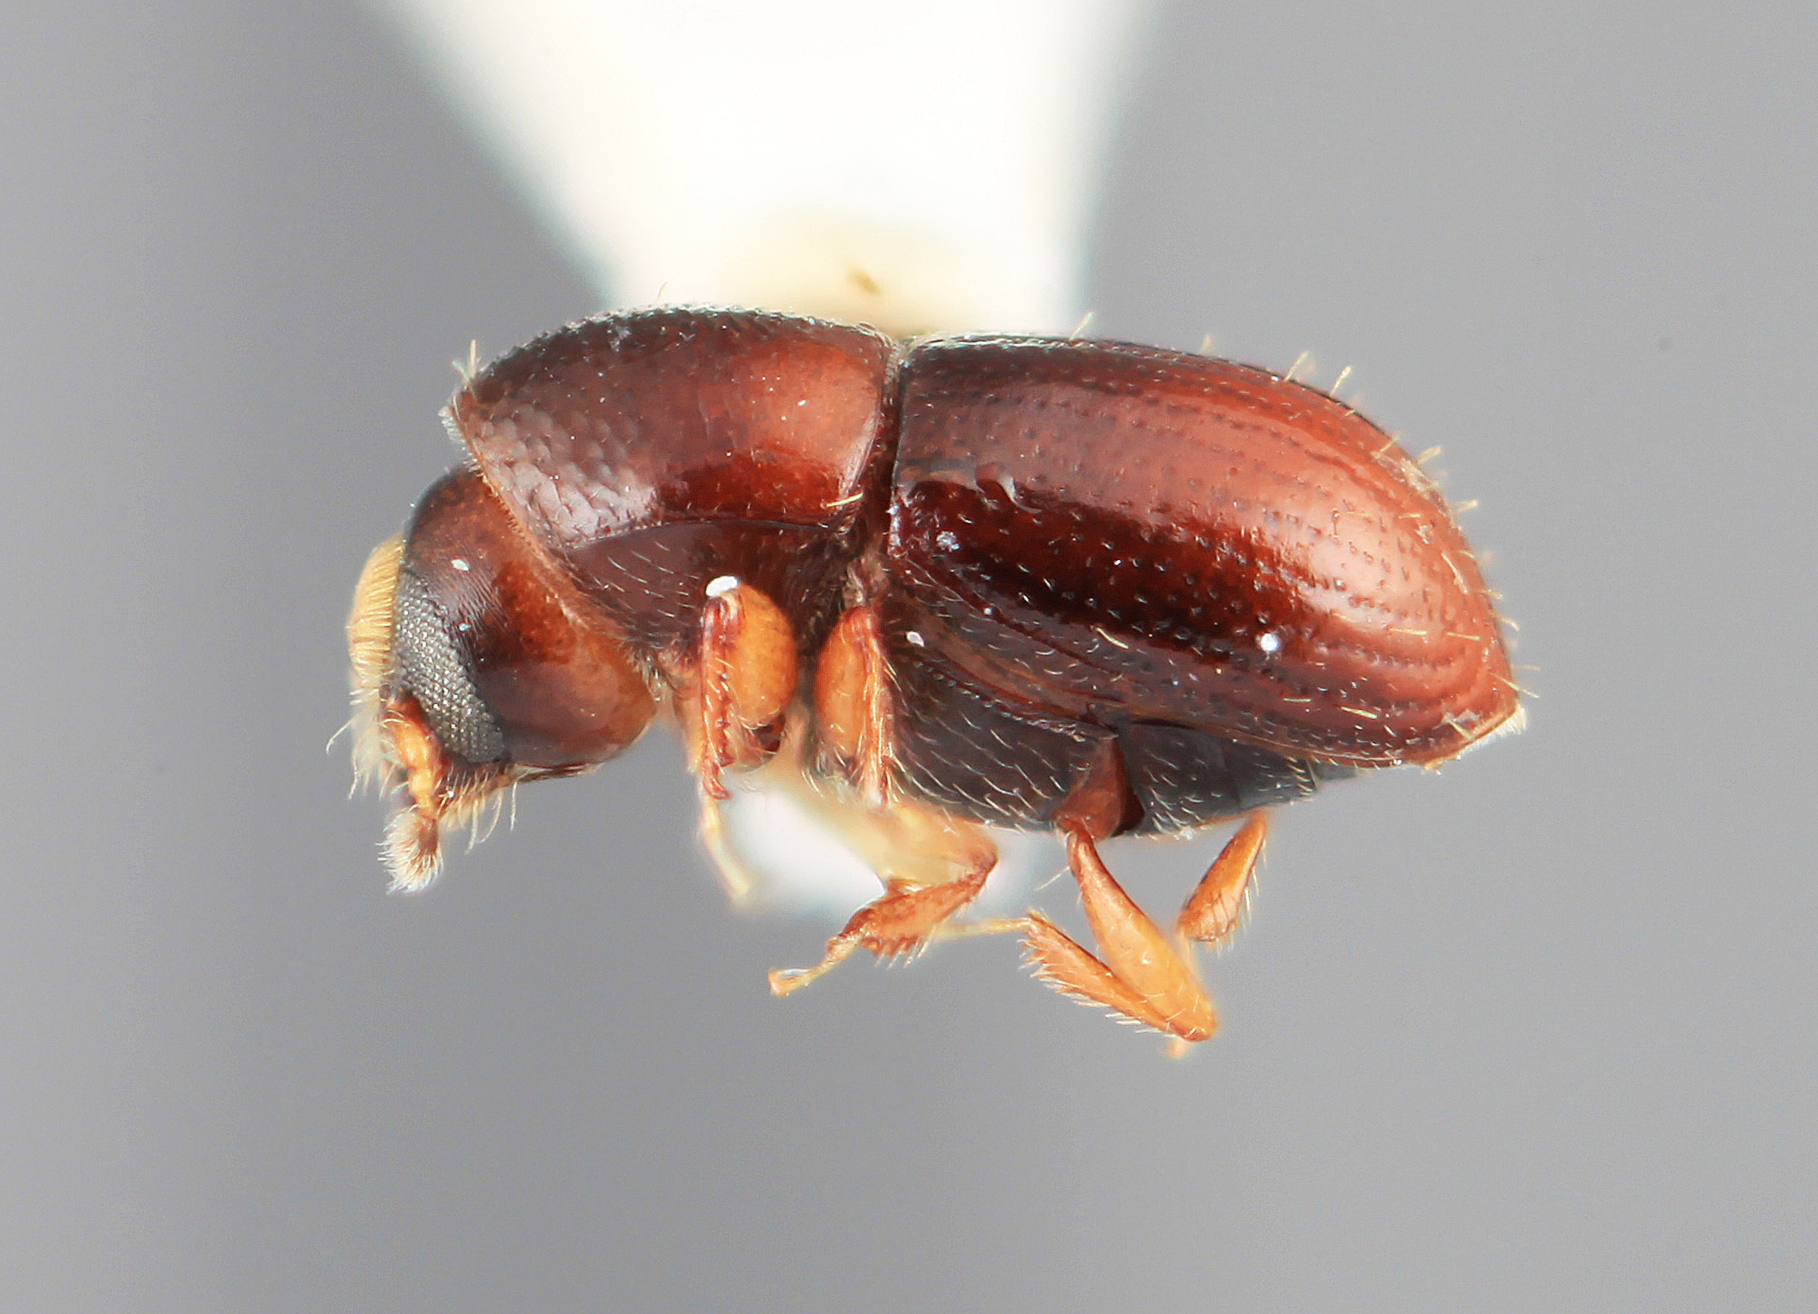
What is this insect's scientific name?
Scolytodes ochromae
